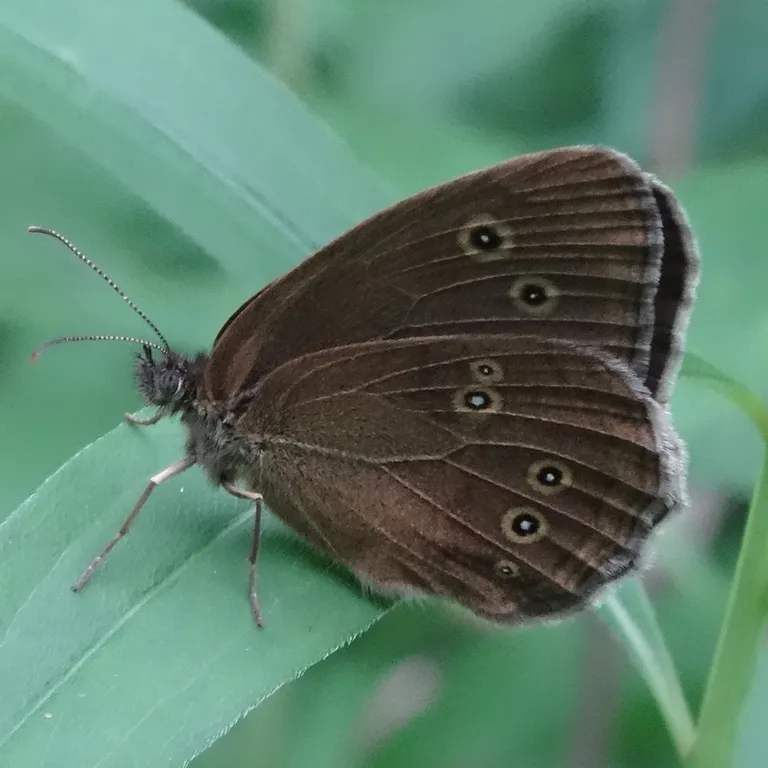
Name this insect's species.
Aphantopus hyperantus
